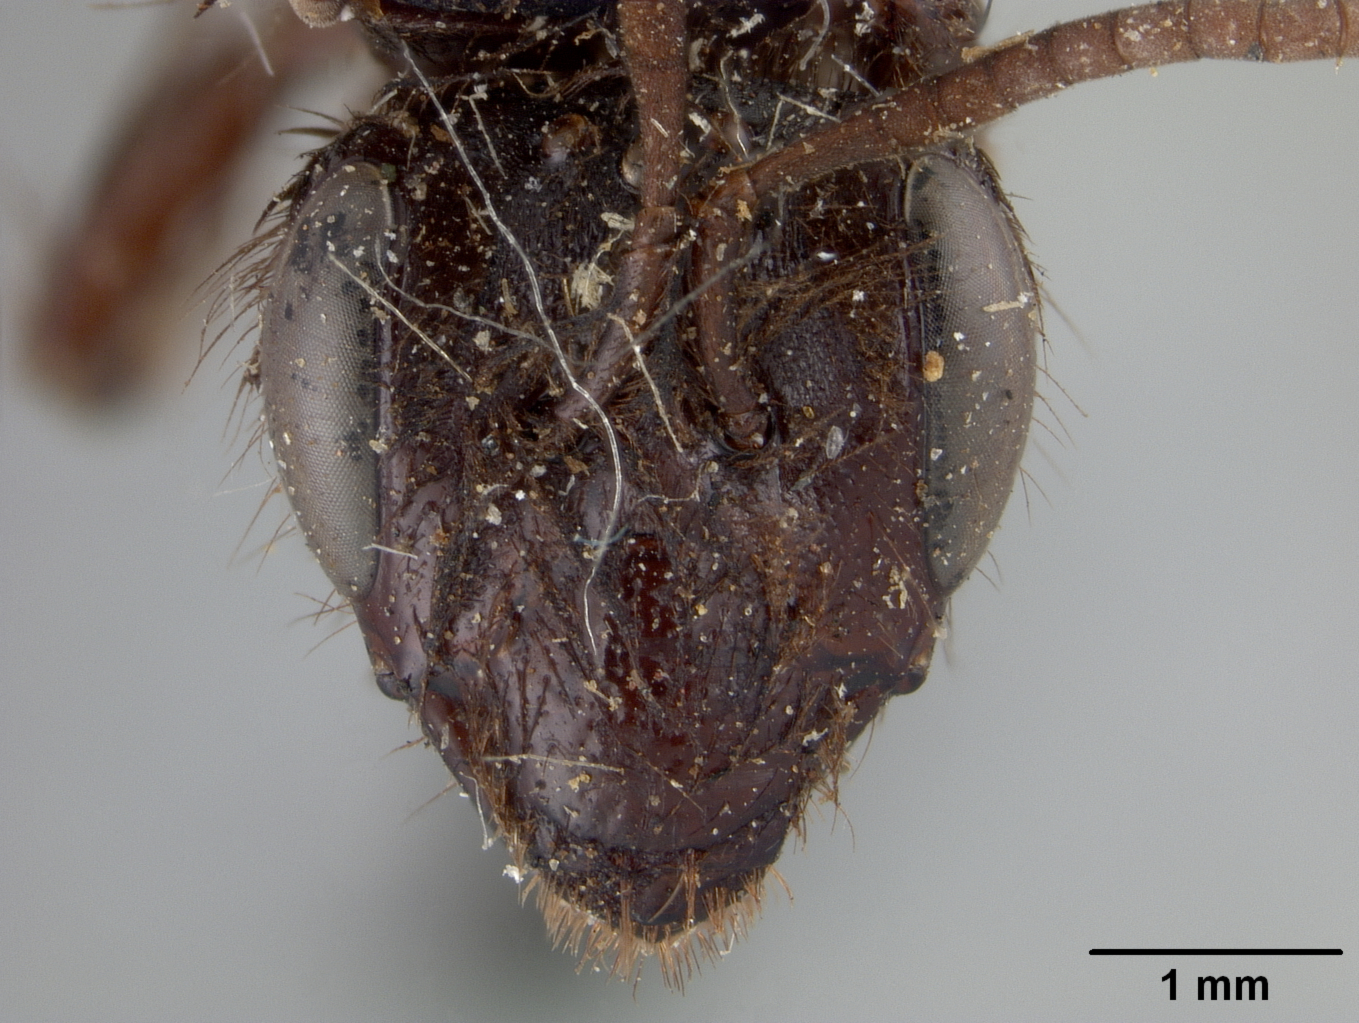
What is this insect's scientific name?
Andrena porterae
